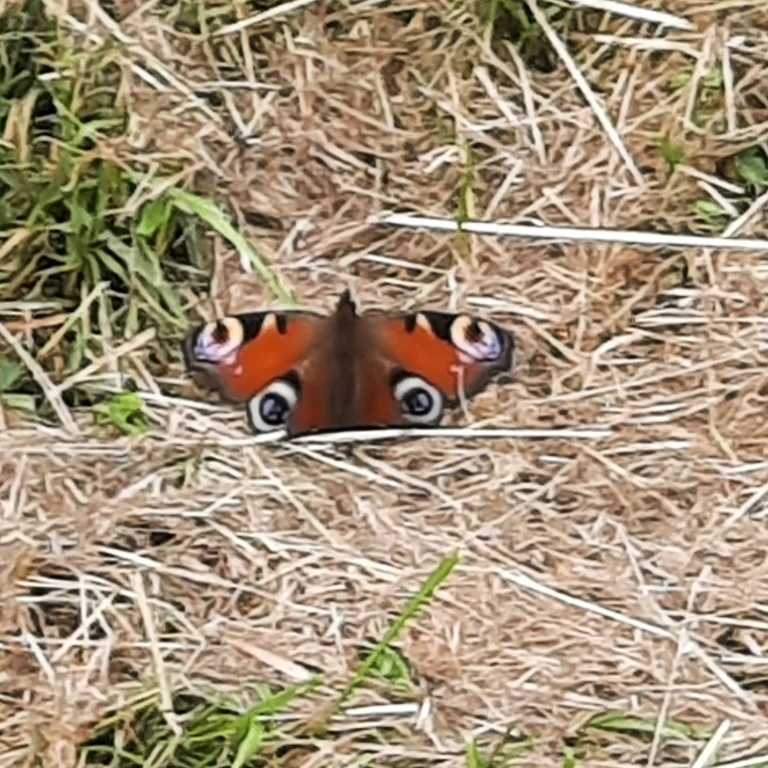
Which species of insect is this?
Aglais io
